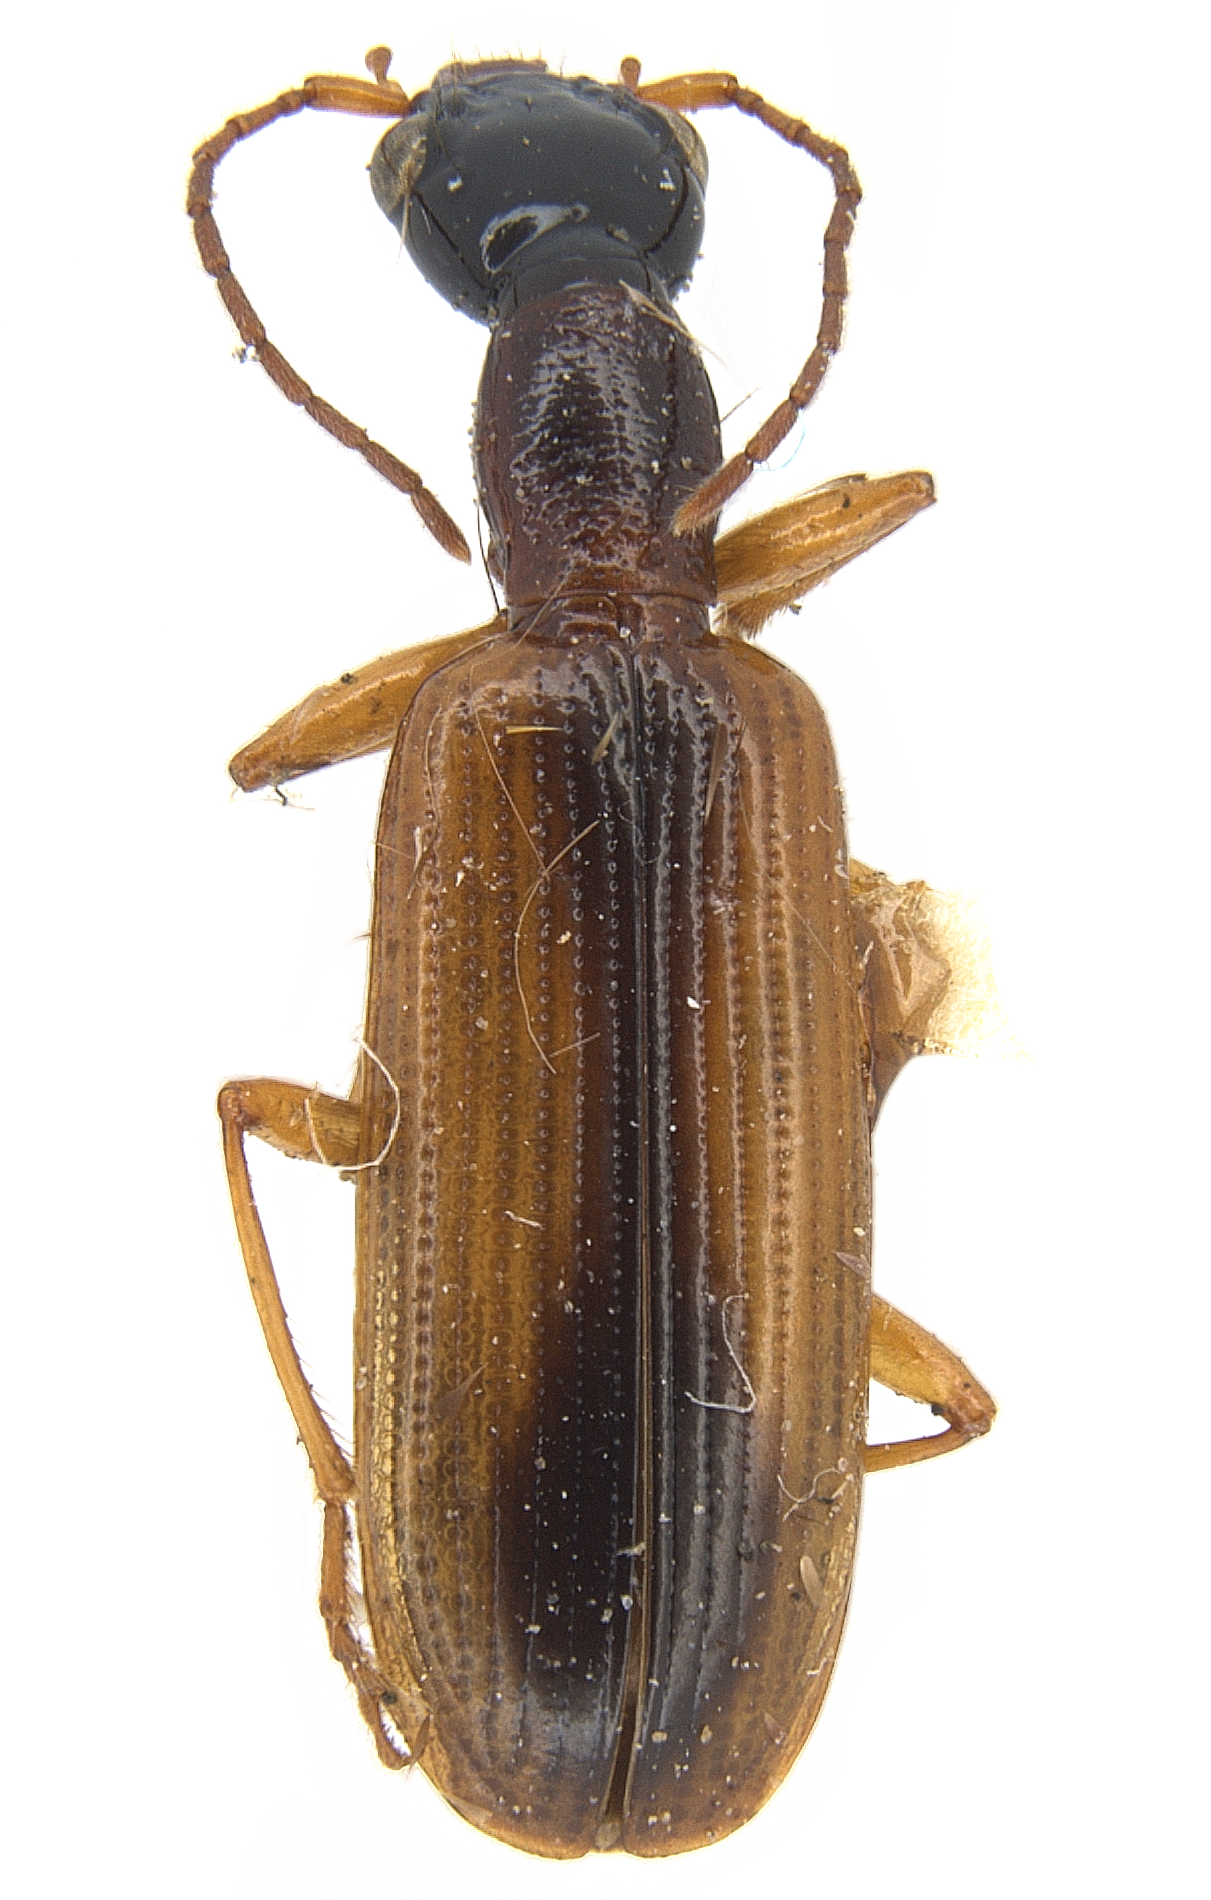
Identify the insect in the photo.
Leptotrachelus dorsalis
